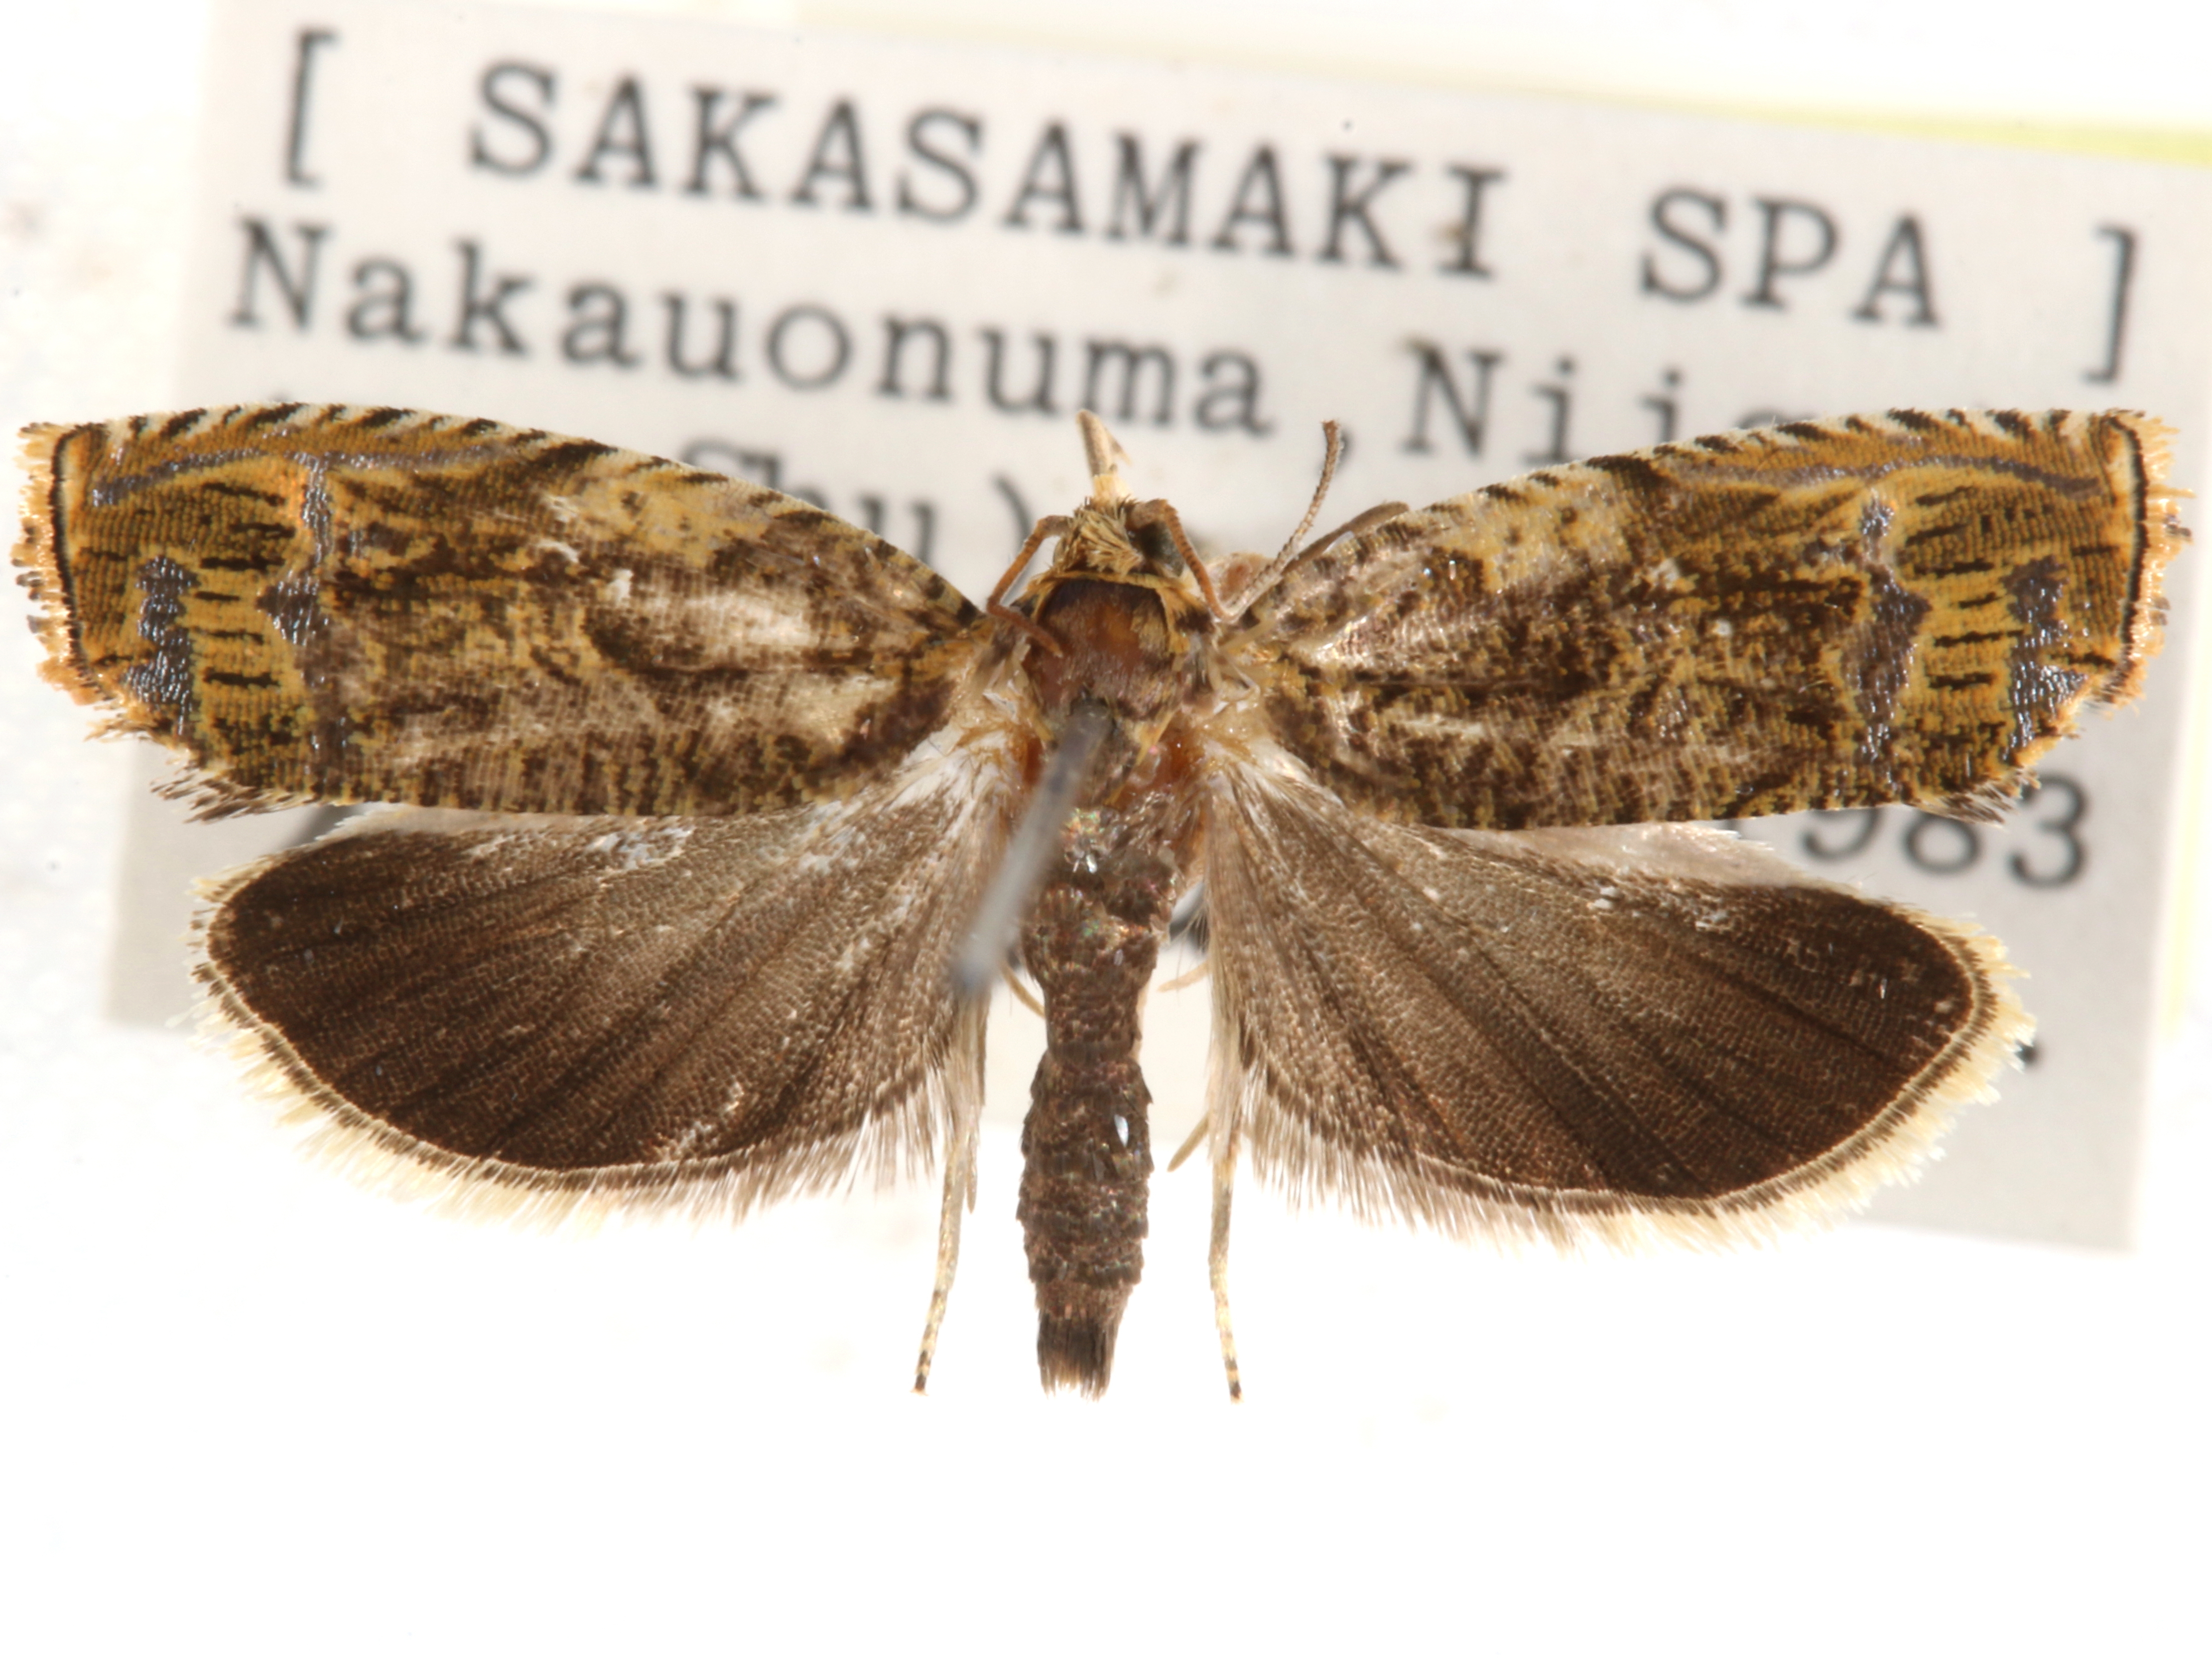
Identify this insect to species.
Pseudohedya gradana
